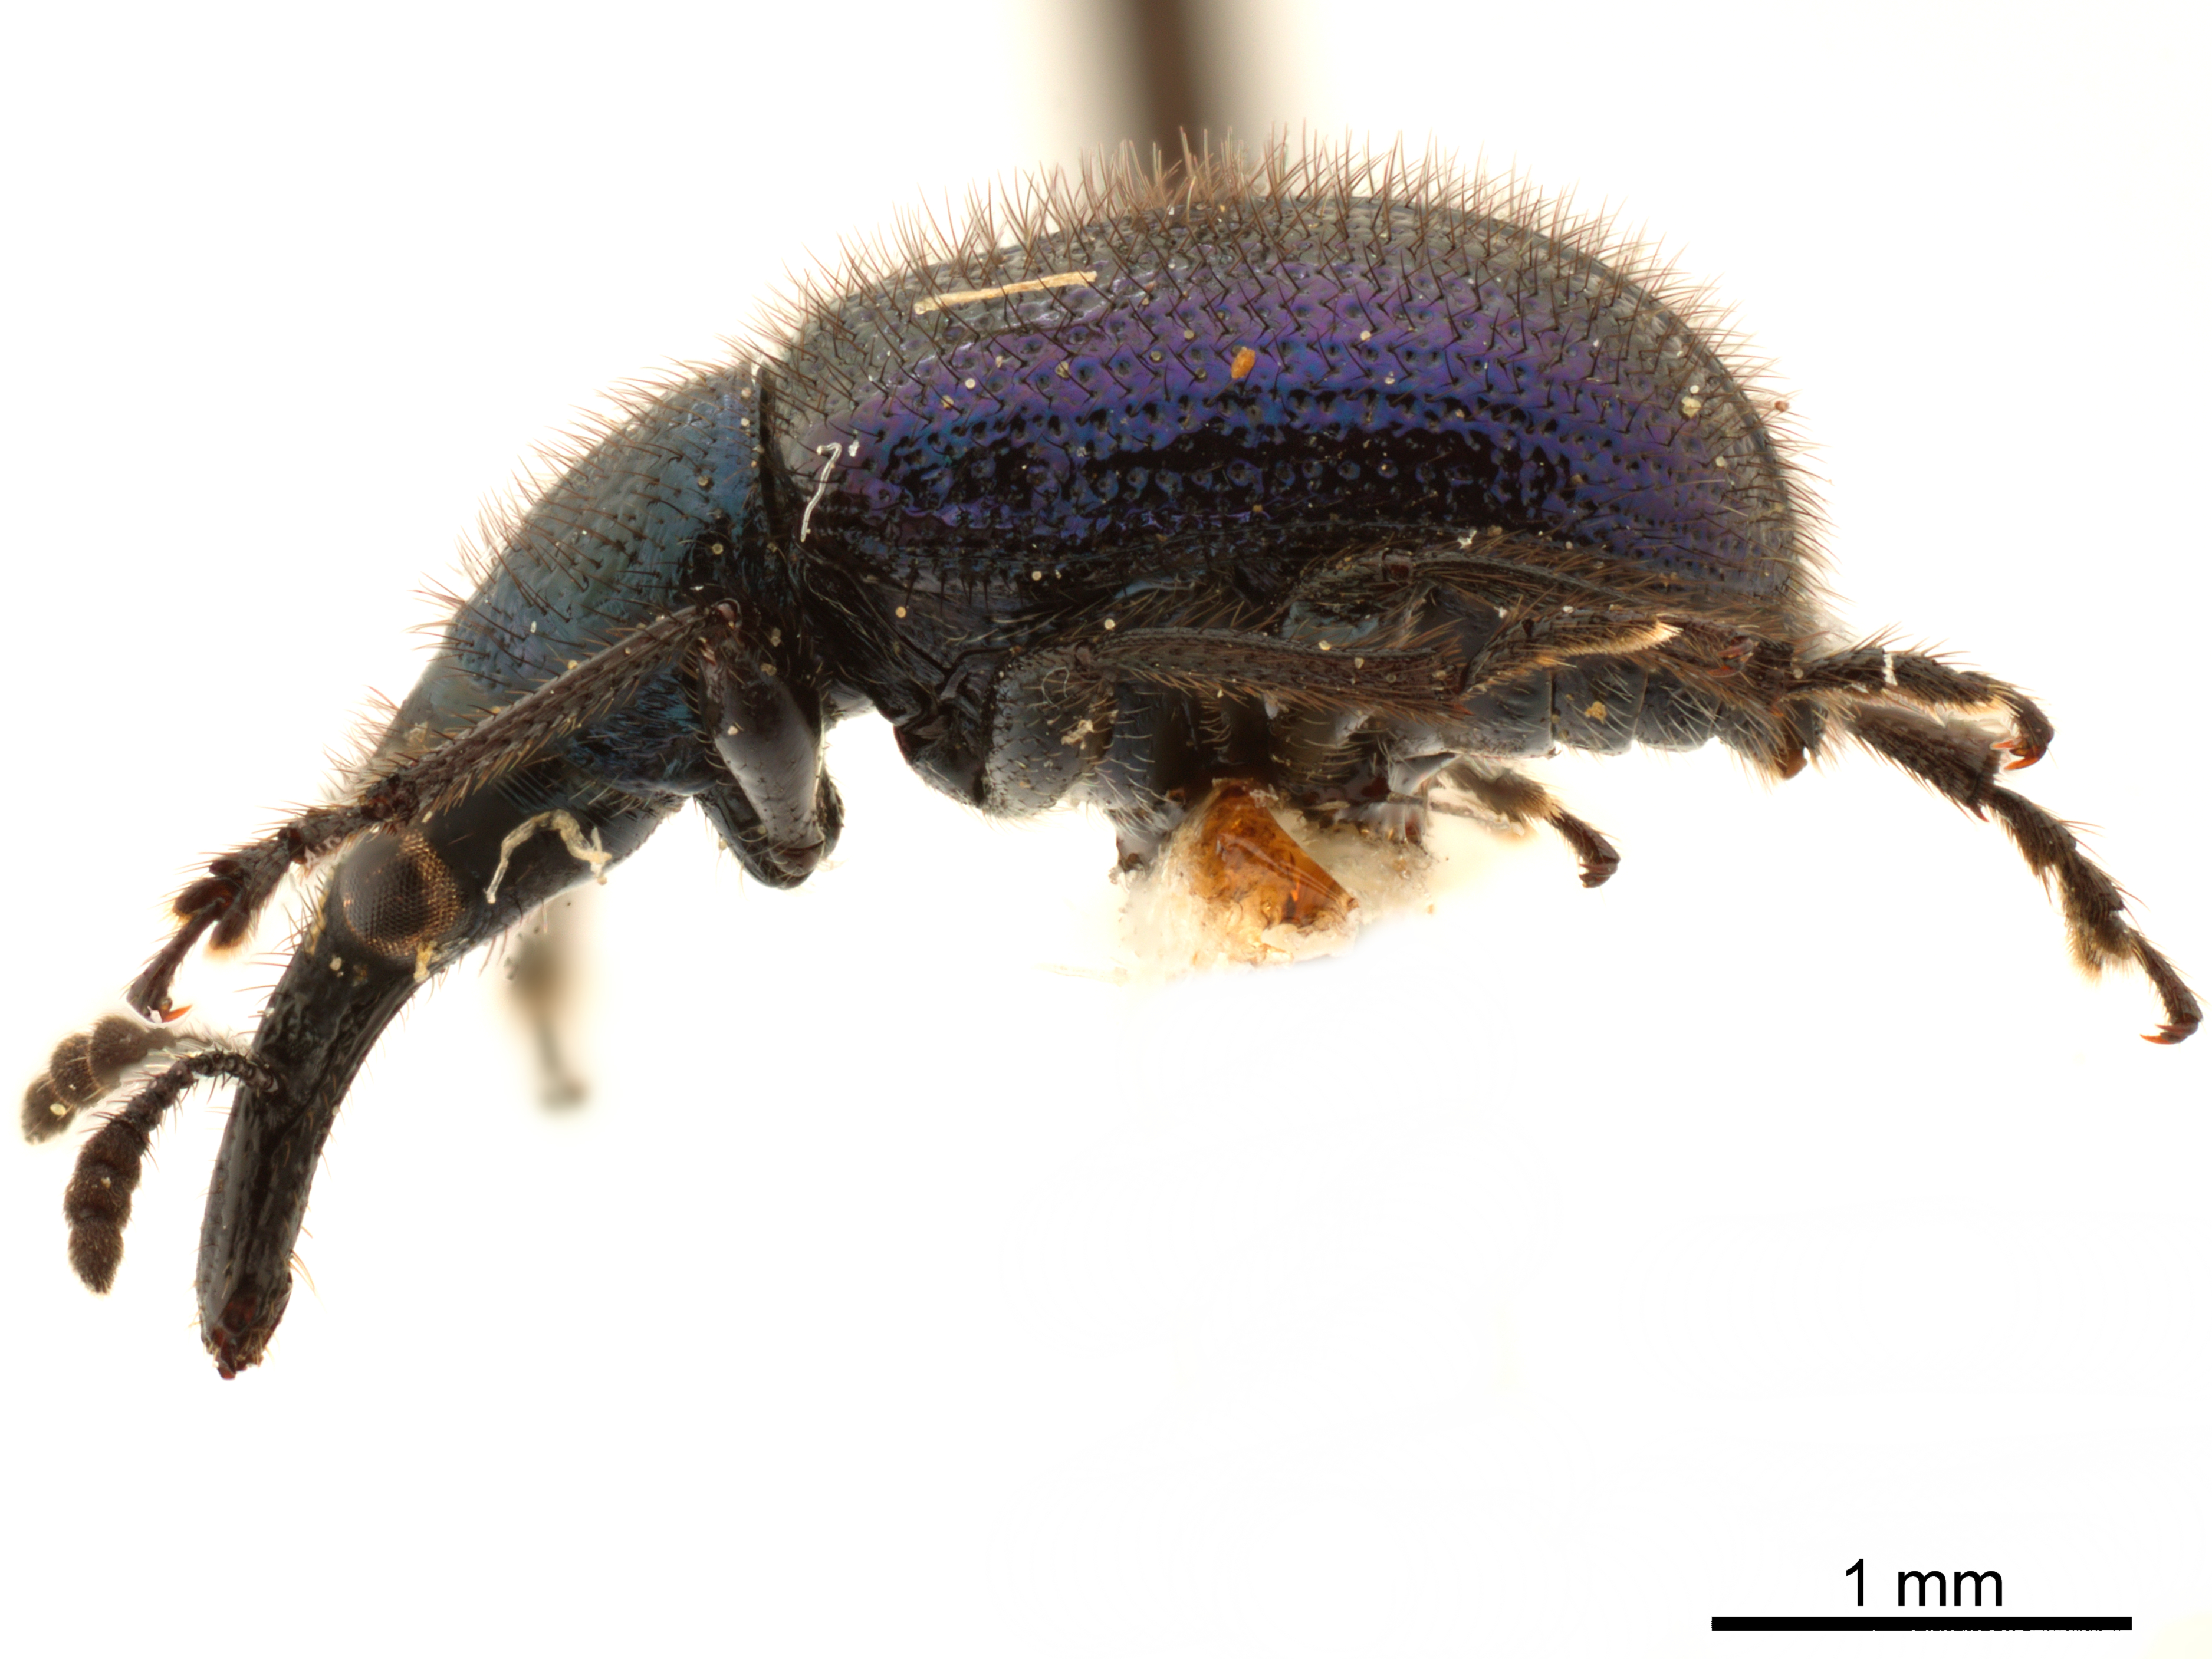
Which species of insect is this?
Involvulus hirtus
